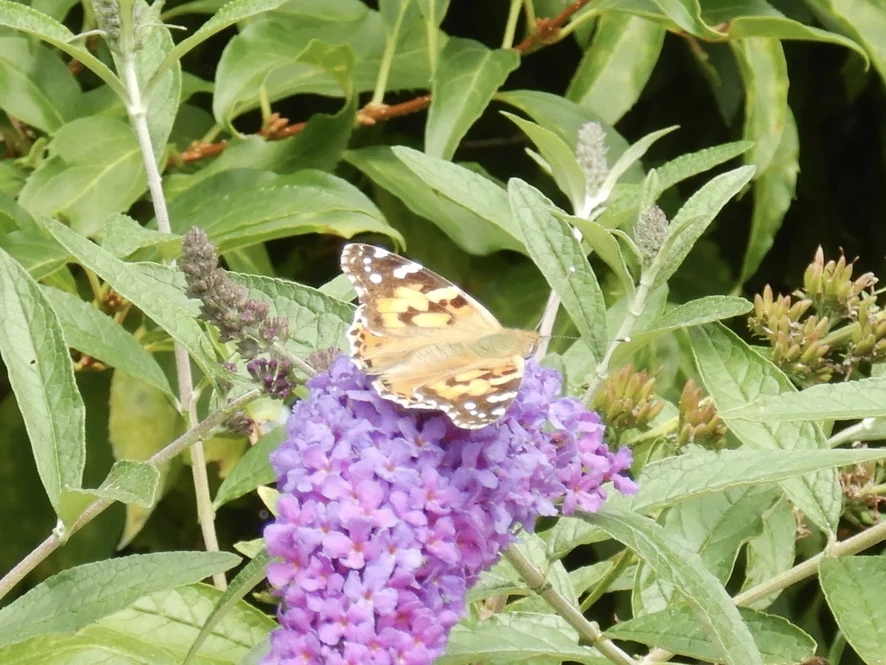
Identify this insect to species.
Vanessa cardui
